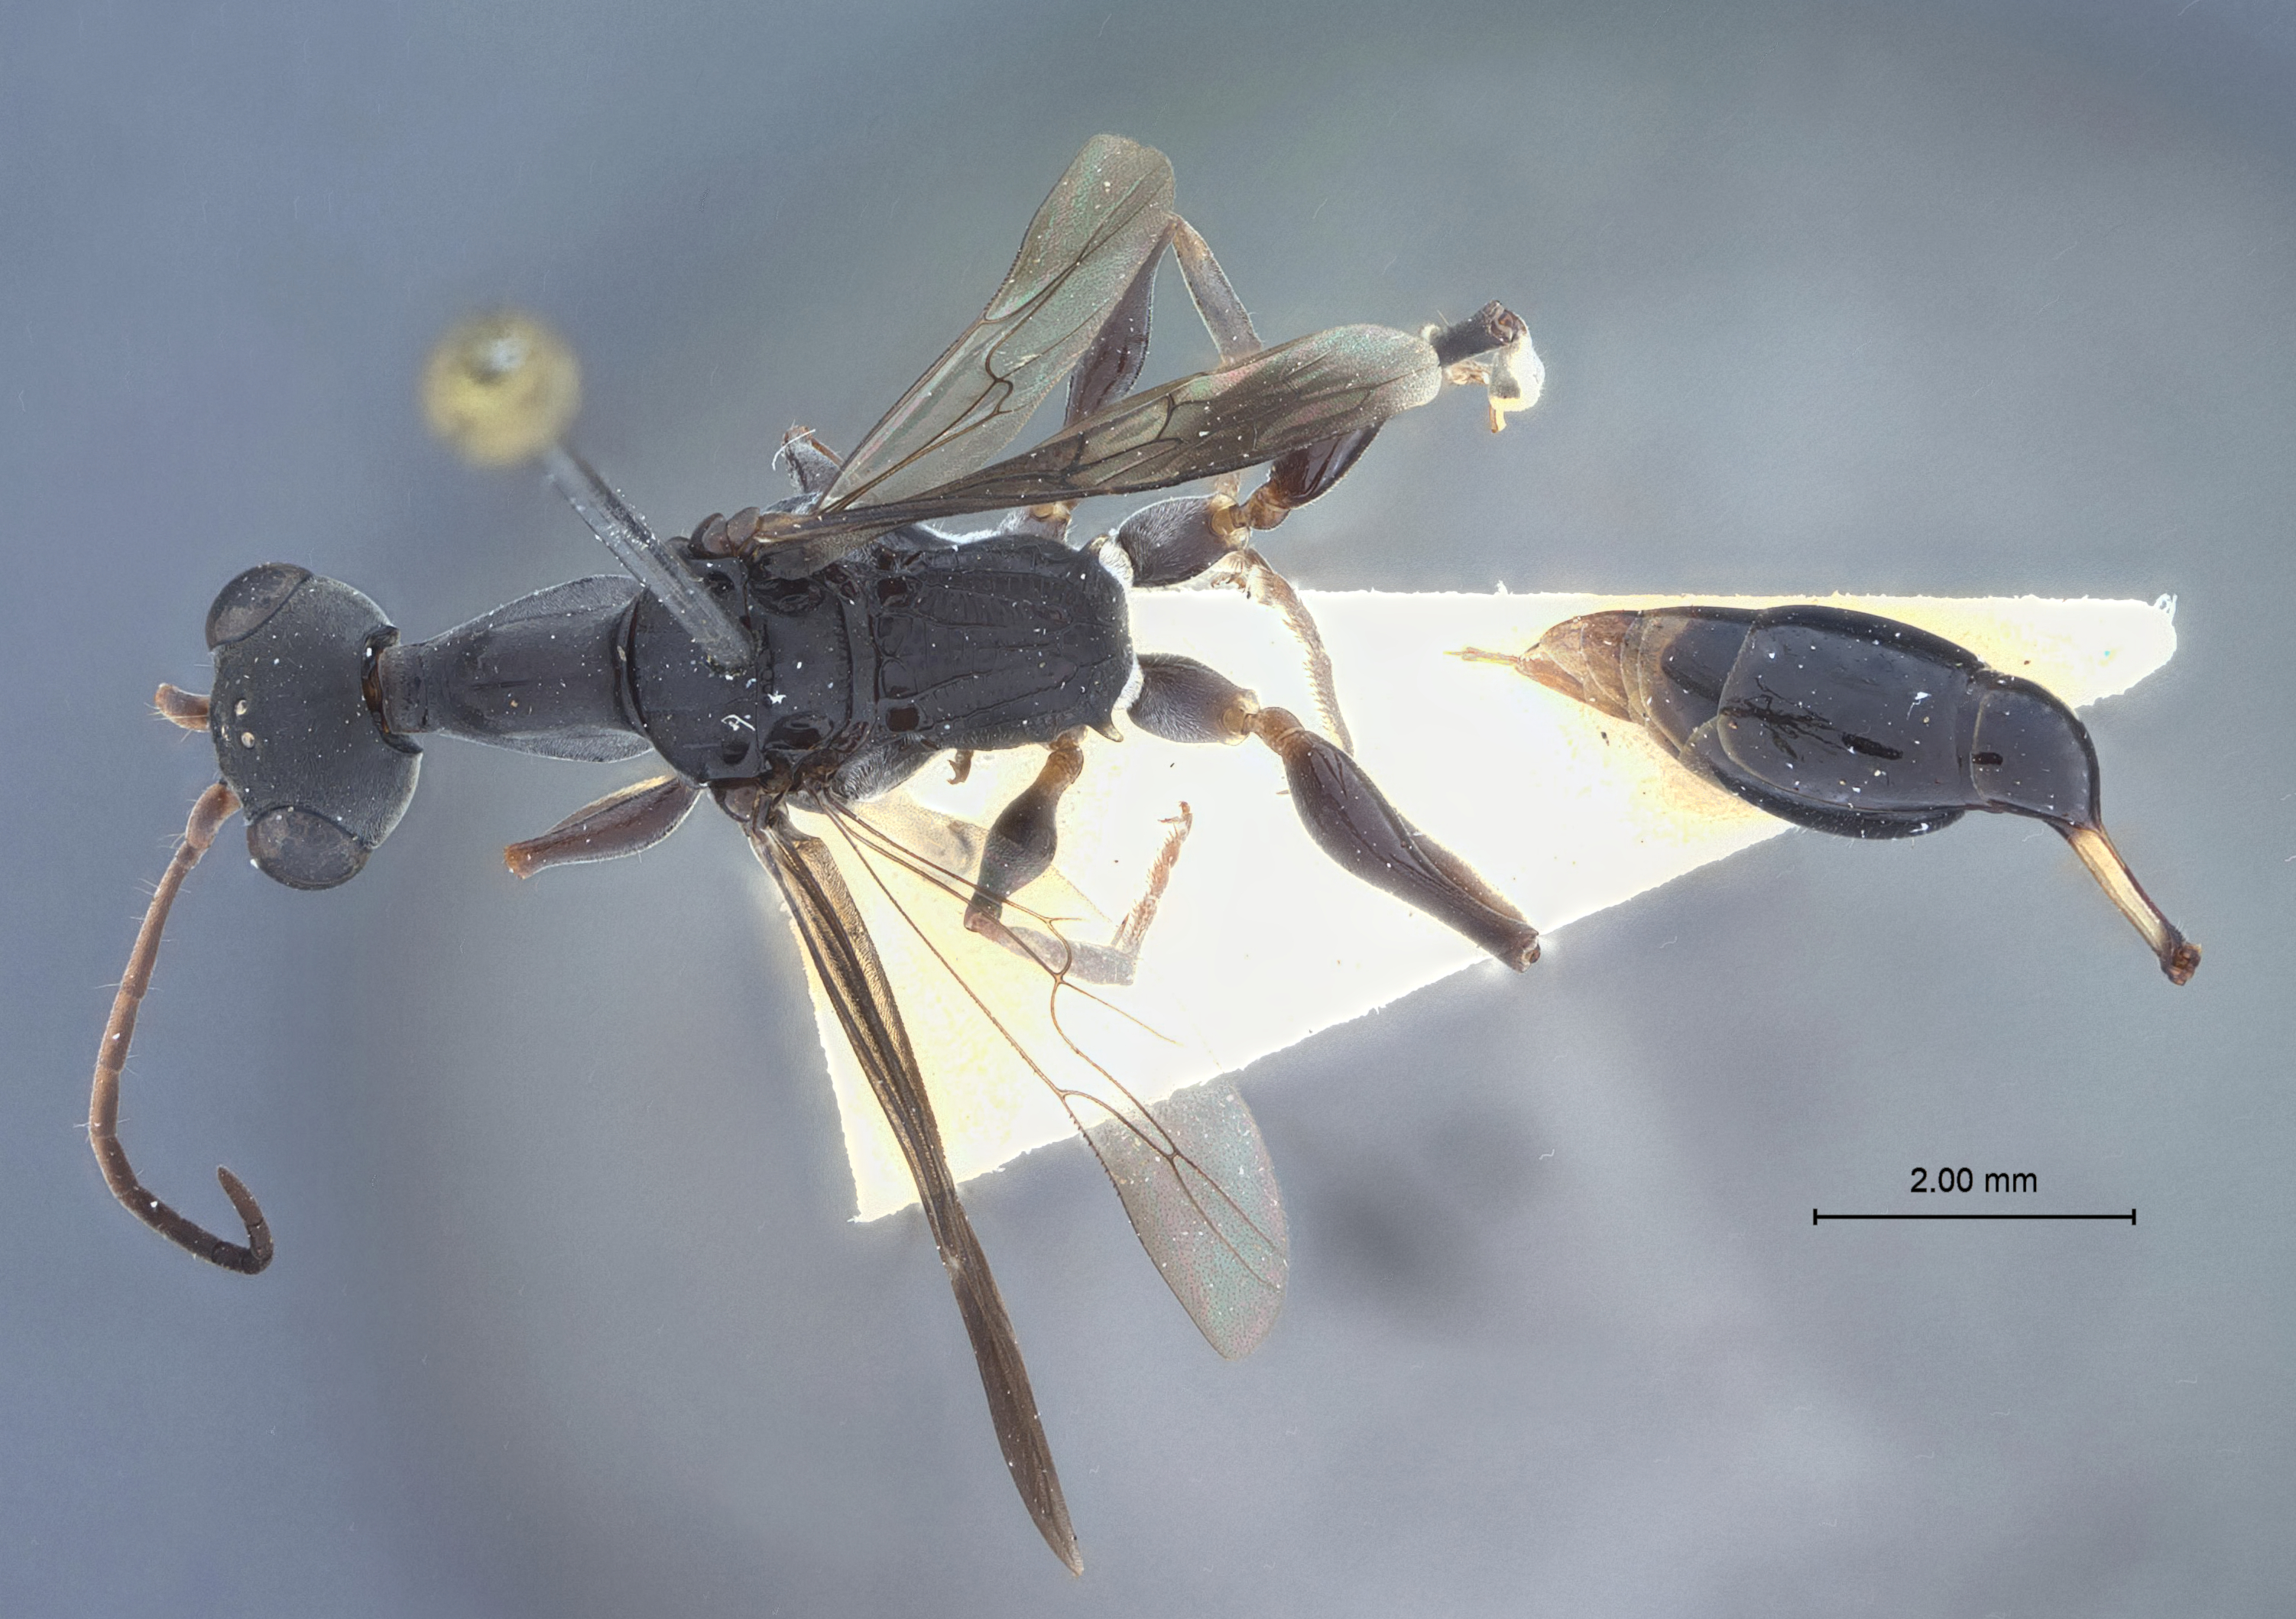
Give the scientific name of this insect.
Ampulex bidenticollis
